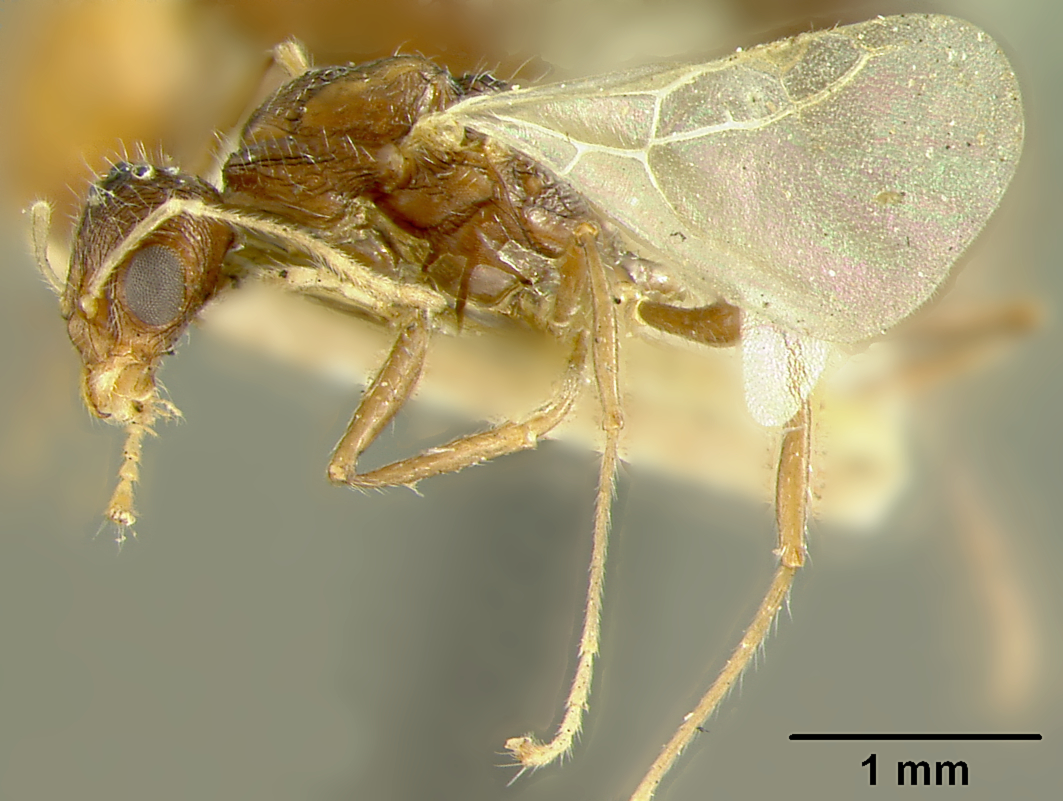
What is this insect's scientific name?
Macromischa sallei
